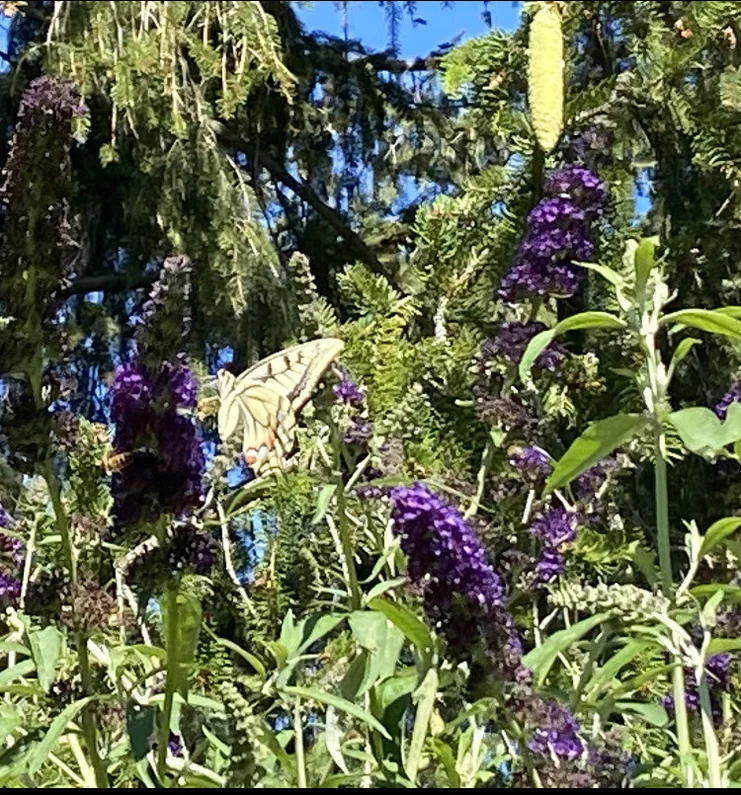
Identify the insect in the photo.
Papilio machaon
